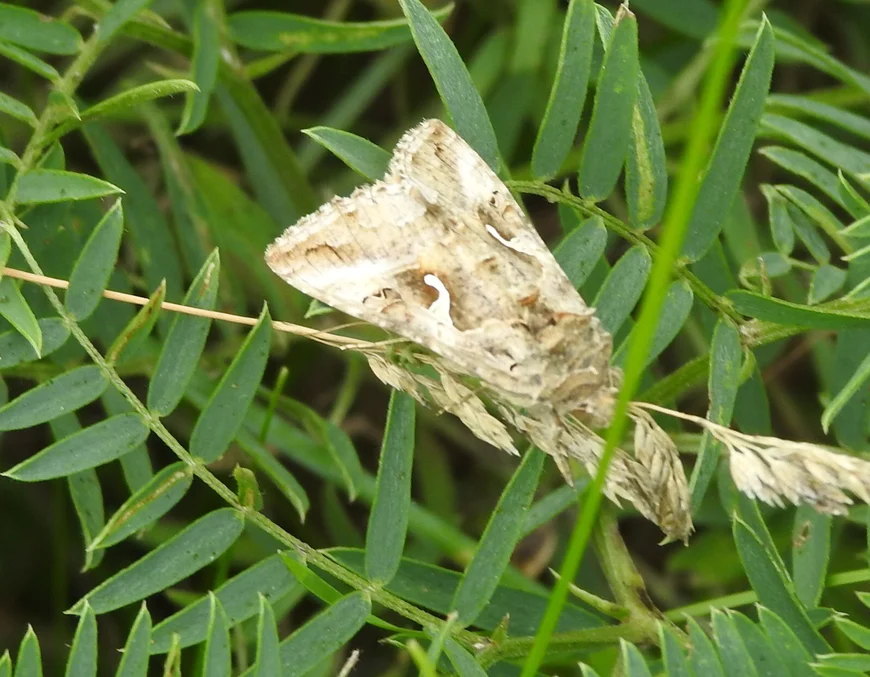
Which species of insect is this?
Autographa gamma
